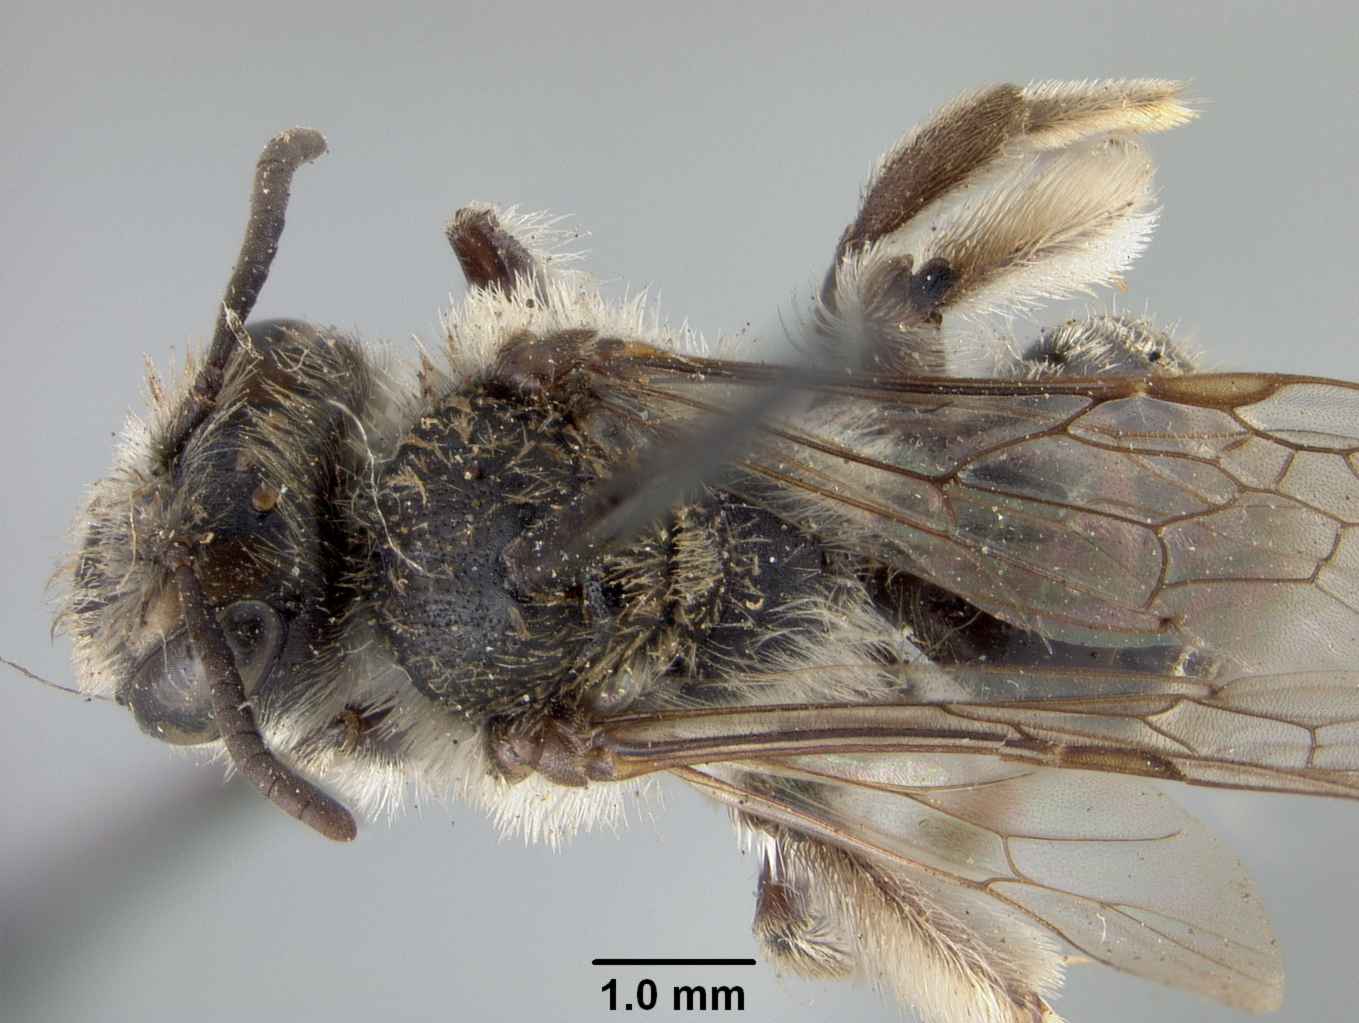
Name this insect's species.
Andrena knuthiana
